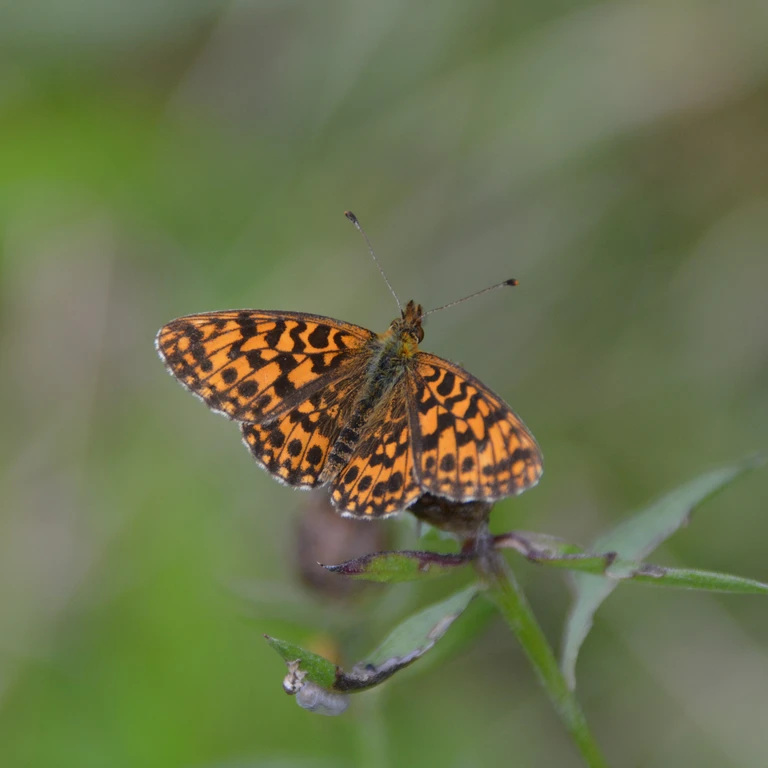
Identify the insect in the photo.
Boloria dia
